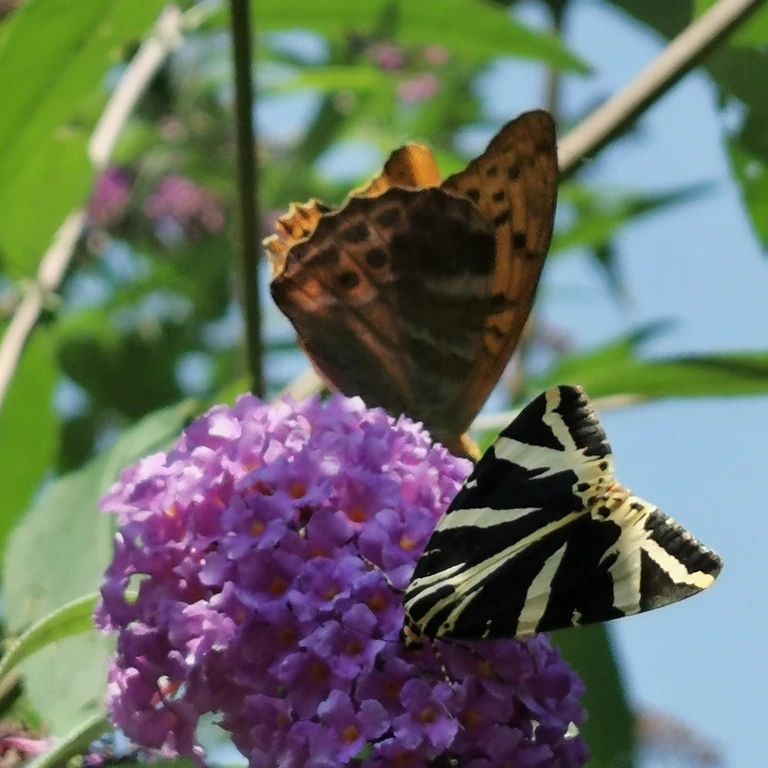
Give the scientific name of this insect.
Euplagia quadripunctaria
